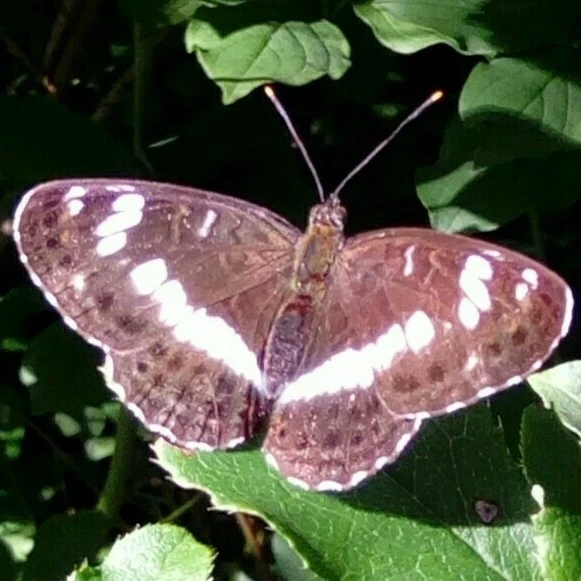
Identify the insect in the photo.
Limenitis camilla (also Ladoga camilla)
